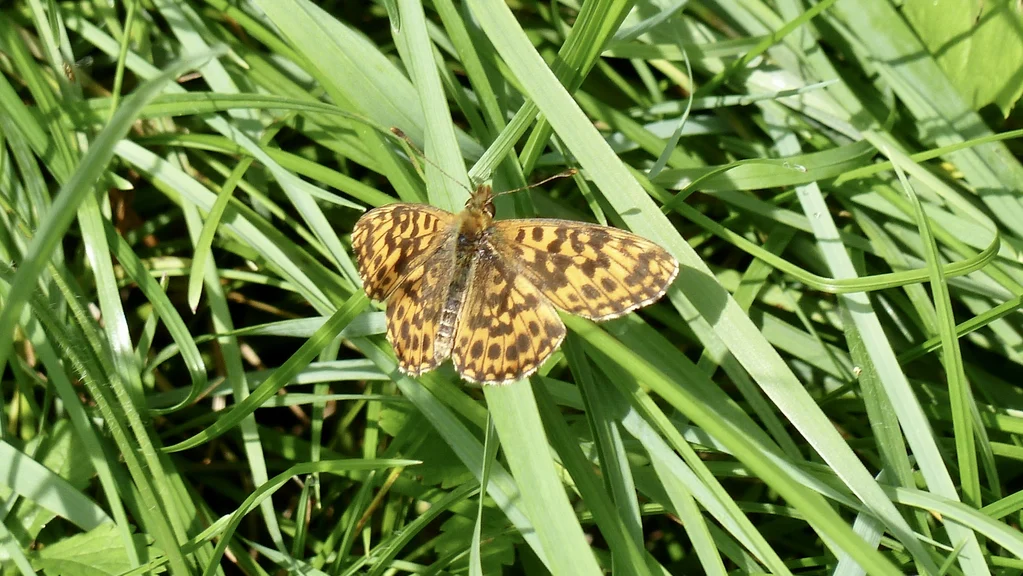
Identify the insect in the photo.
Boloria dia
